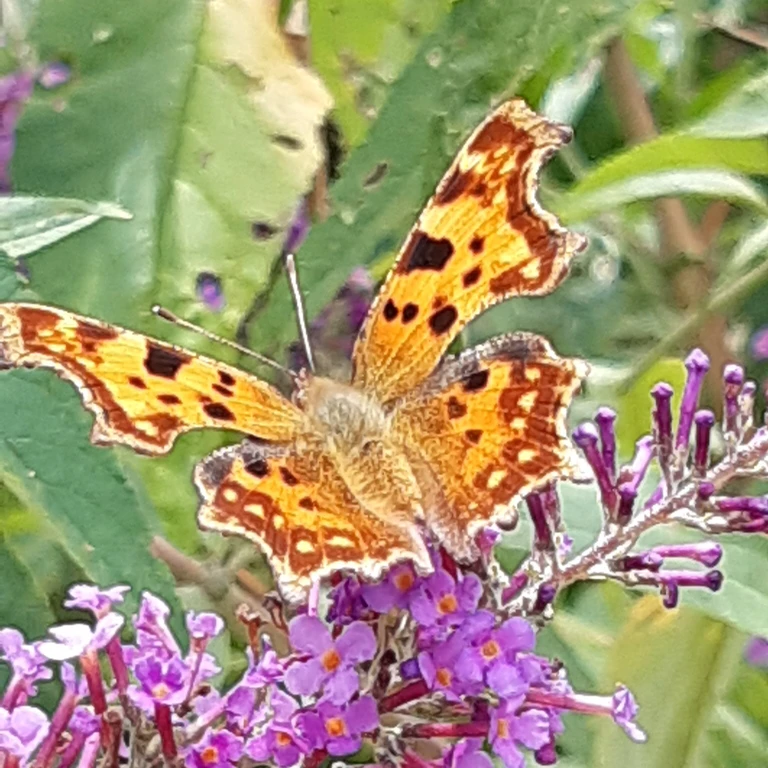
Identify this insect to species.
Polygonia c-album
